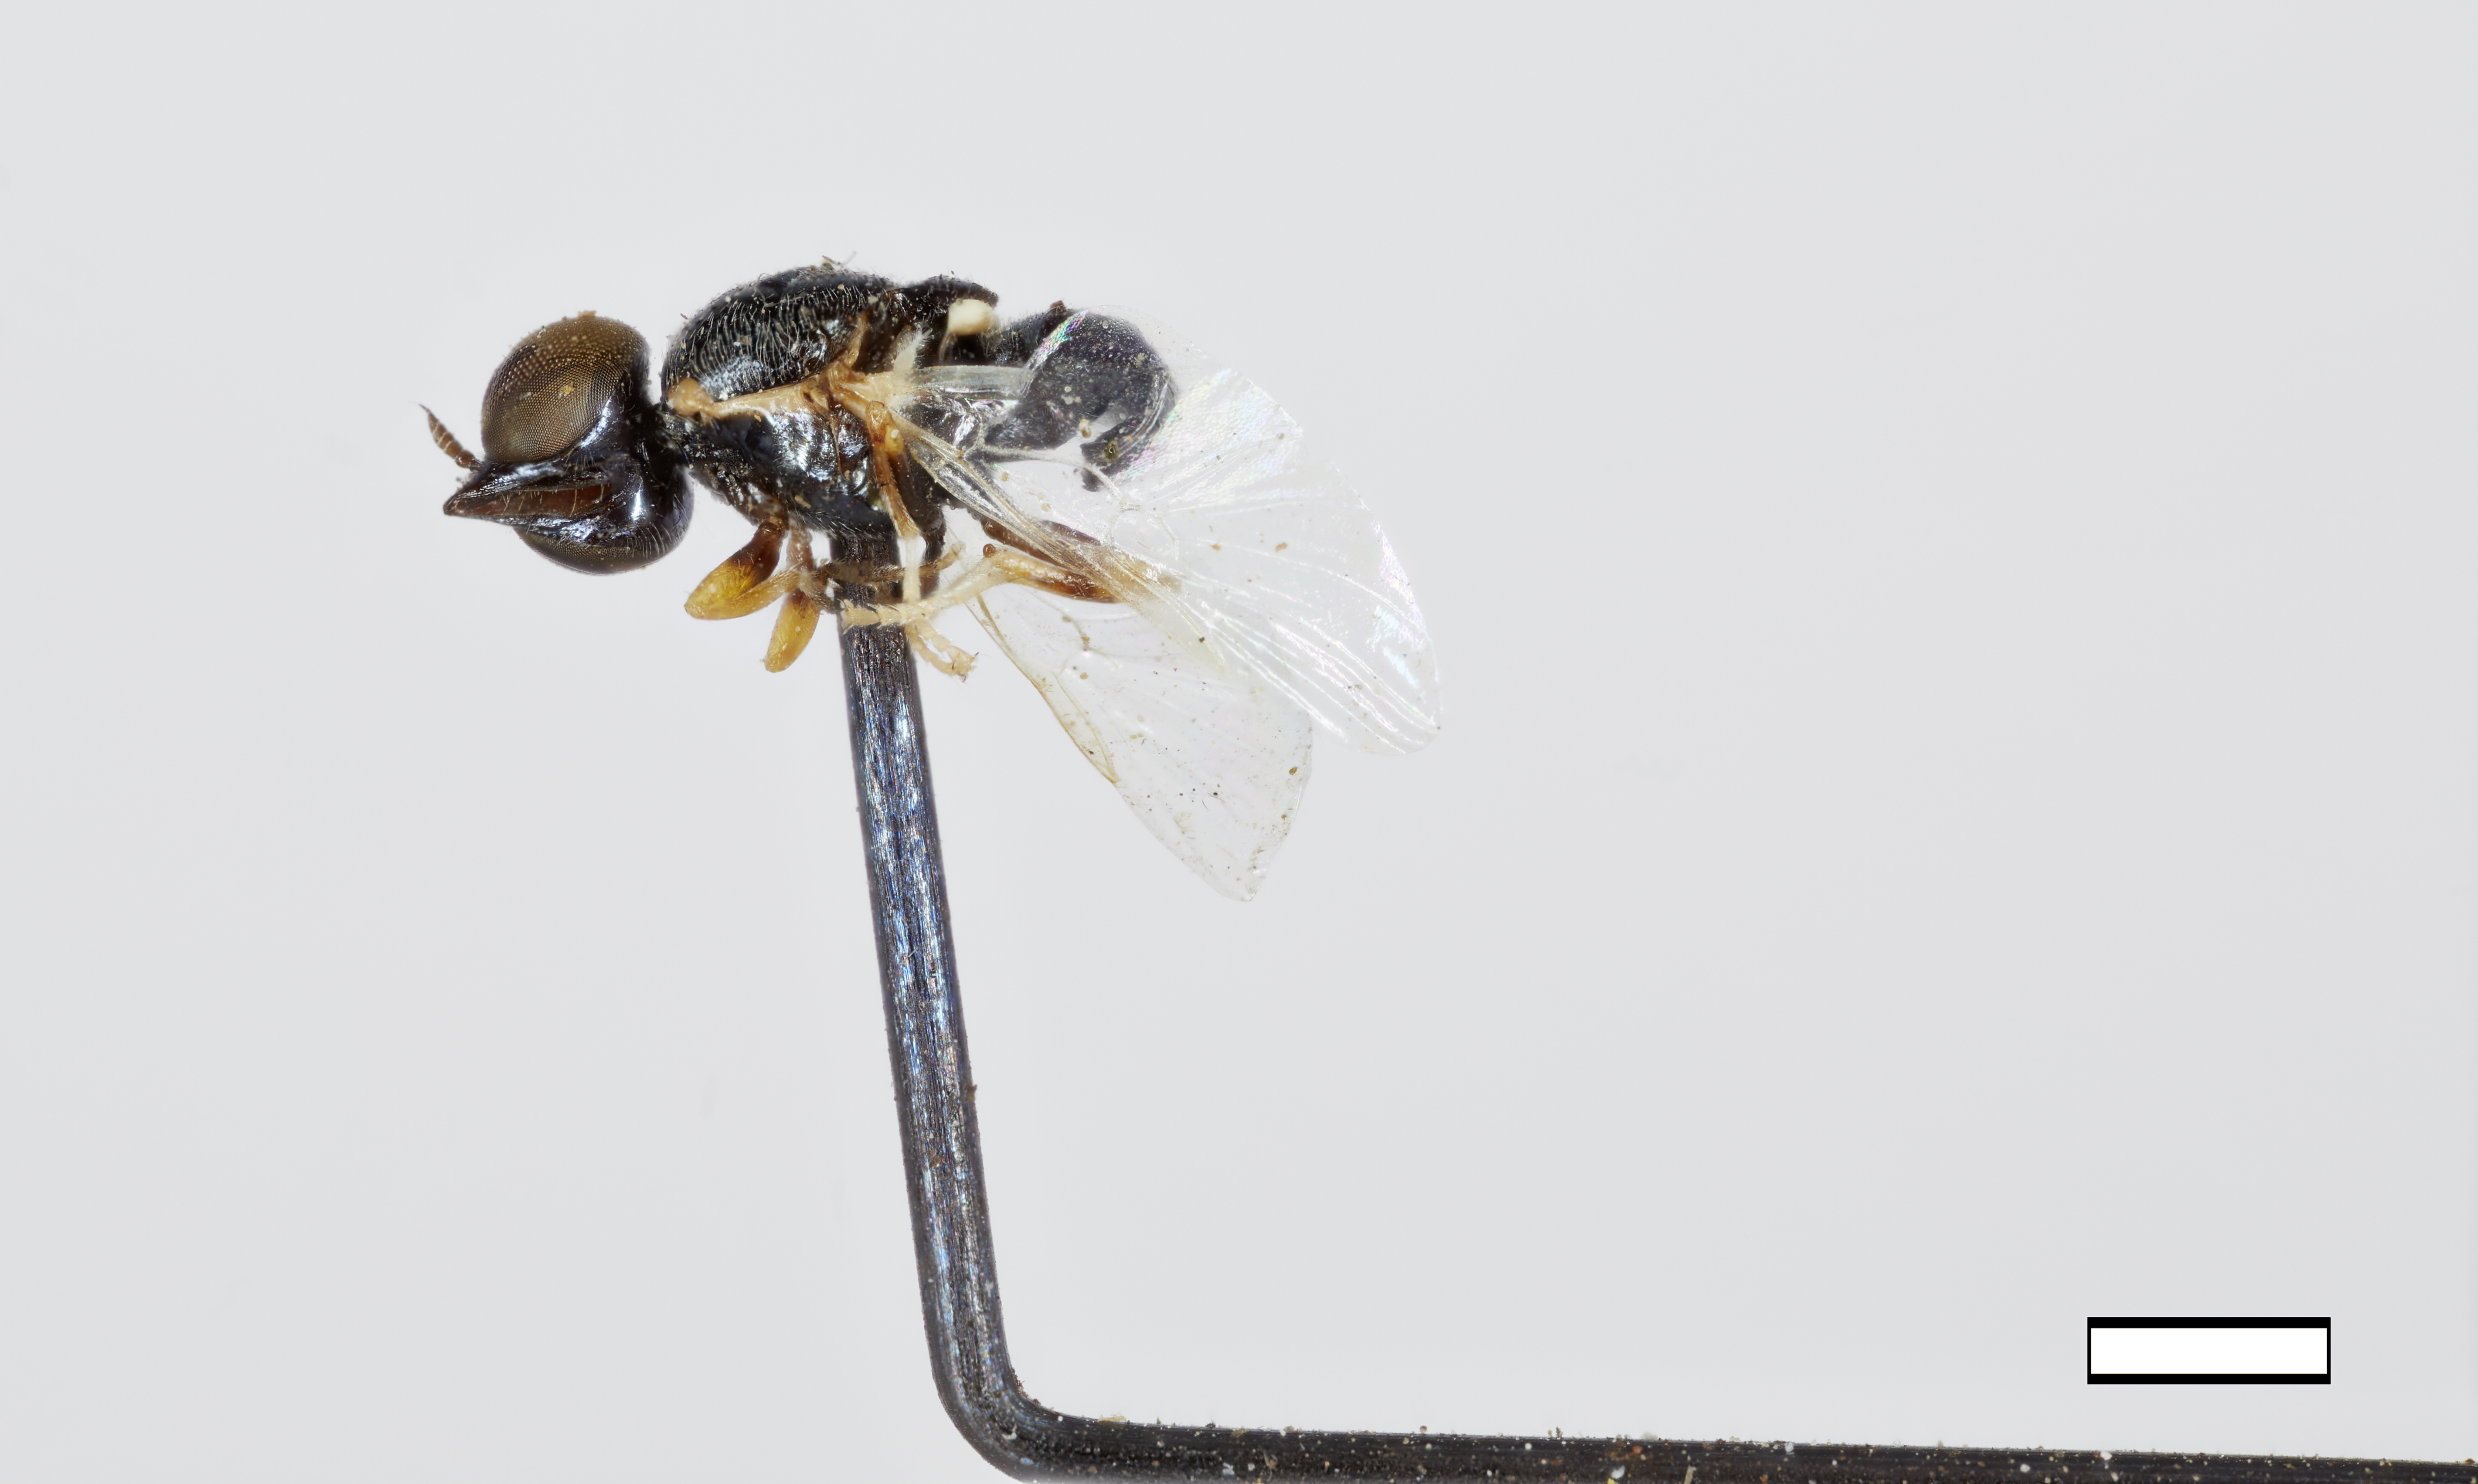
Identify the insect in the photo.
Nemotelus tenuistylus
